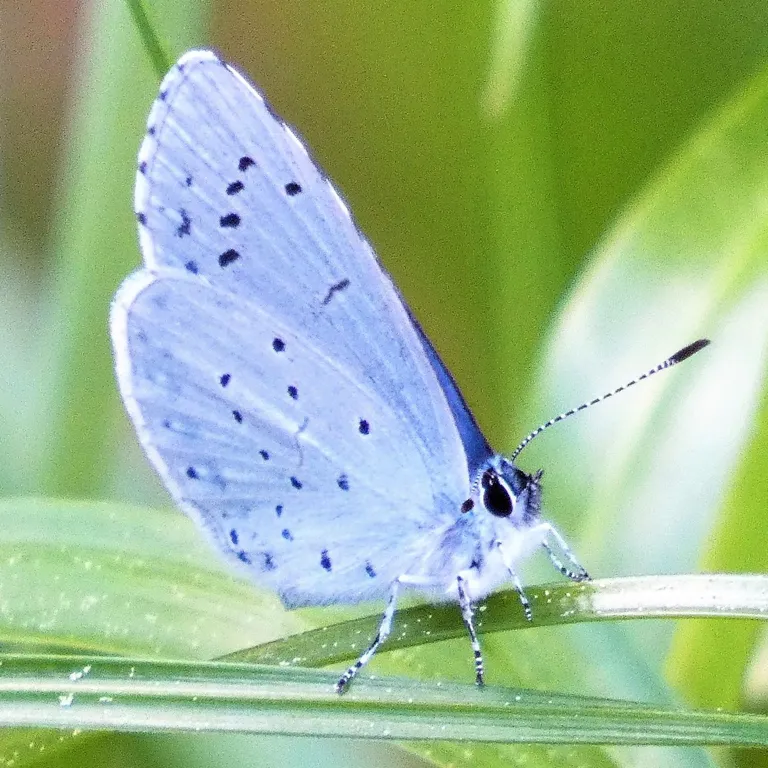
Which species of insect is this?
Celastrina argiolus
